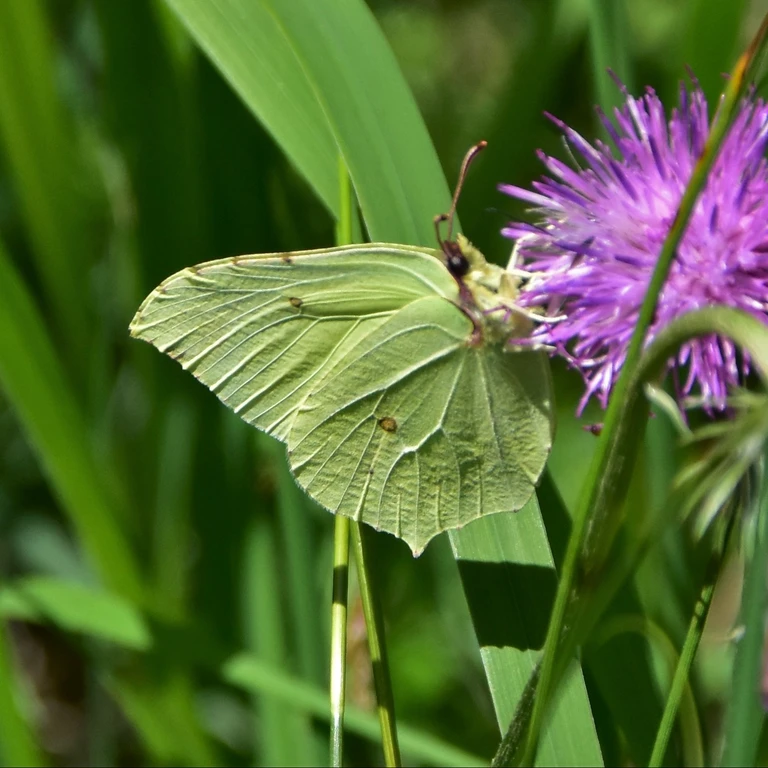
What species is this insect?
Gonepteryx rhamni
